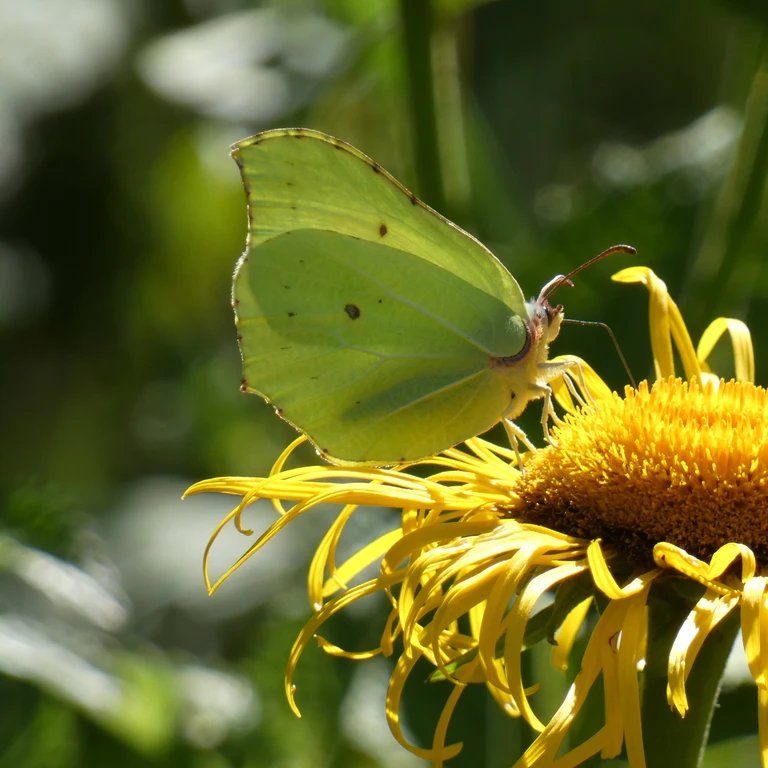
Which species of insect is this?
Gonepteryx rhamni
